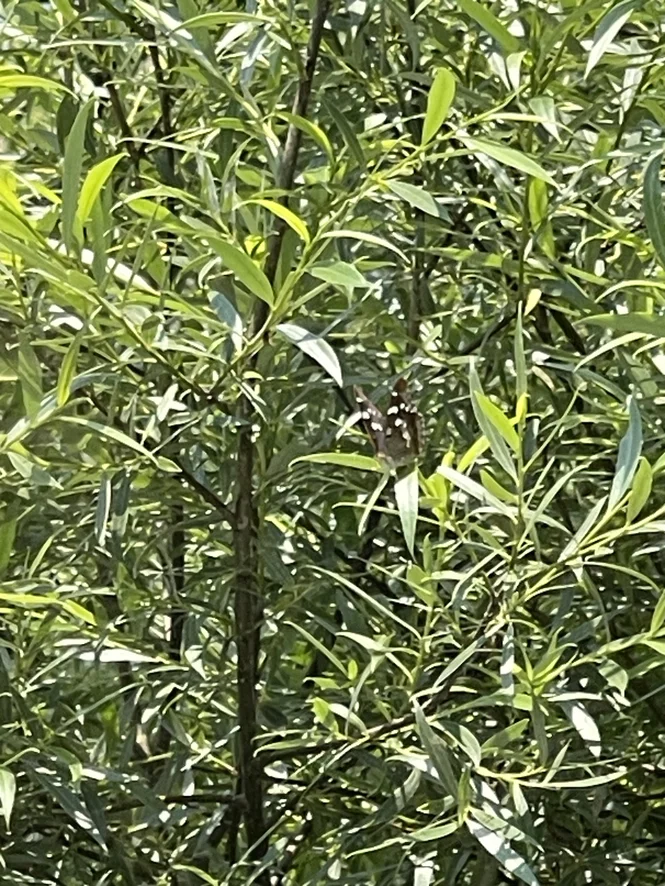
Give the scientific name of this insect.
Apatura ilia
